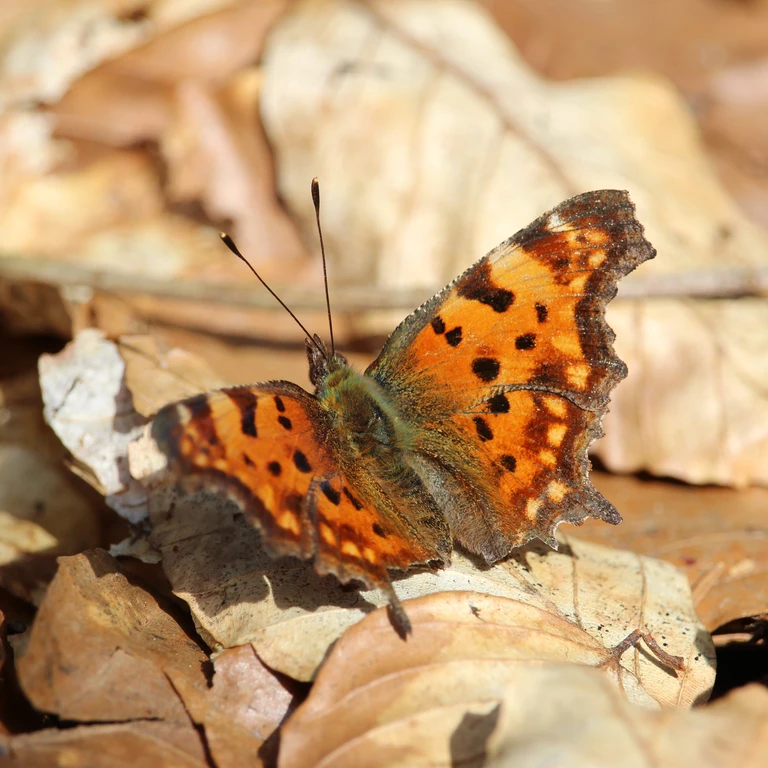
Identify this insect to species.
Polygonia c-album
